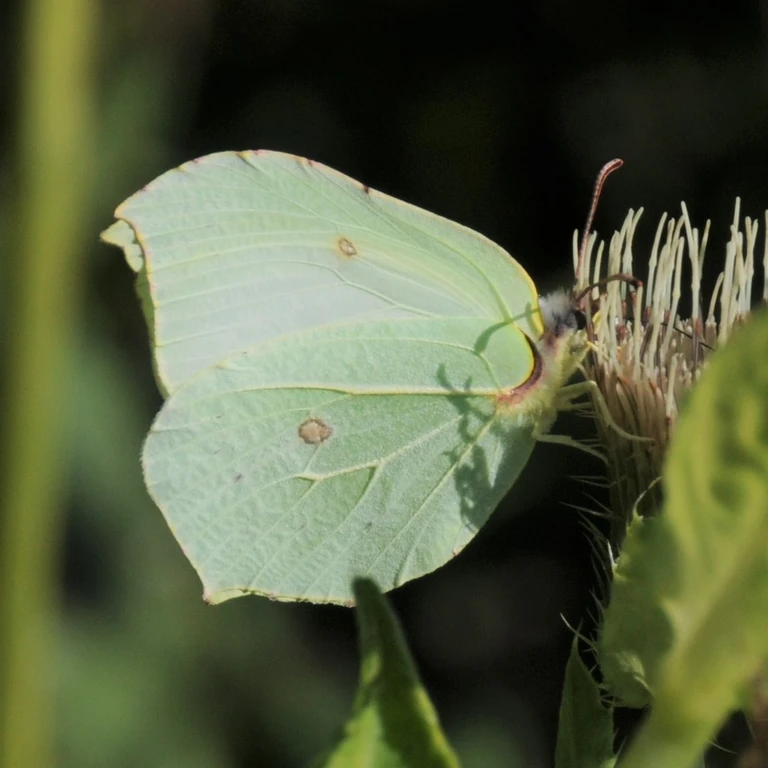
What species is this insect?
Gonepteryx rhamni
